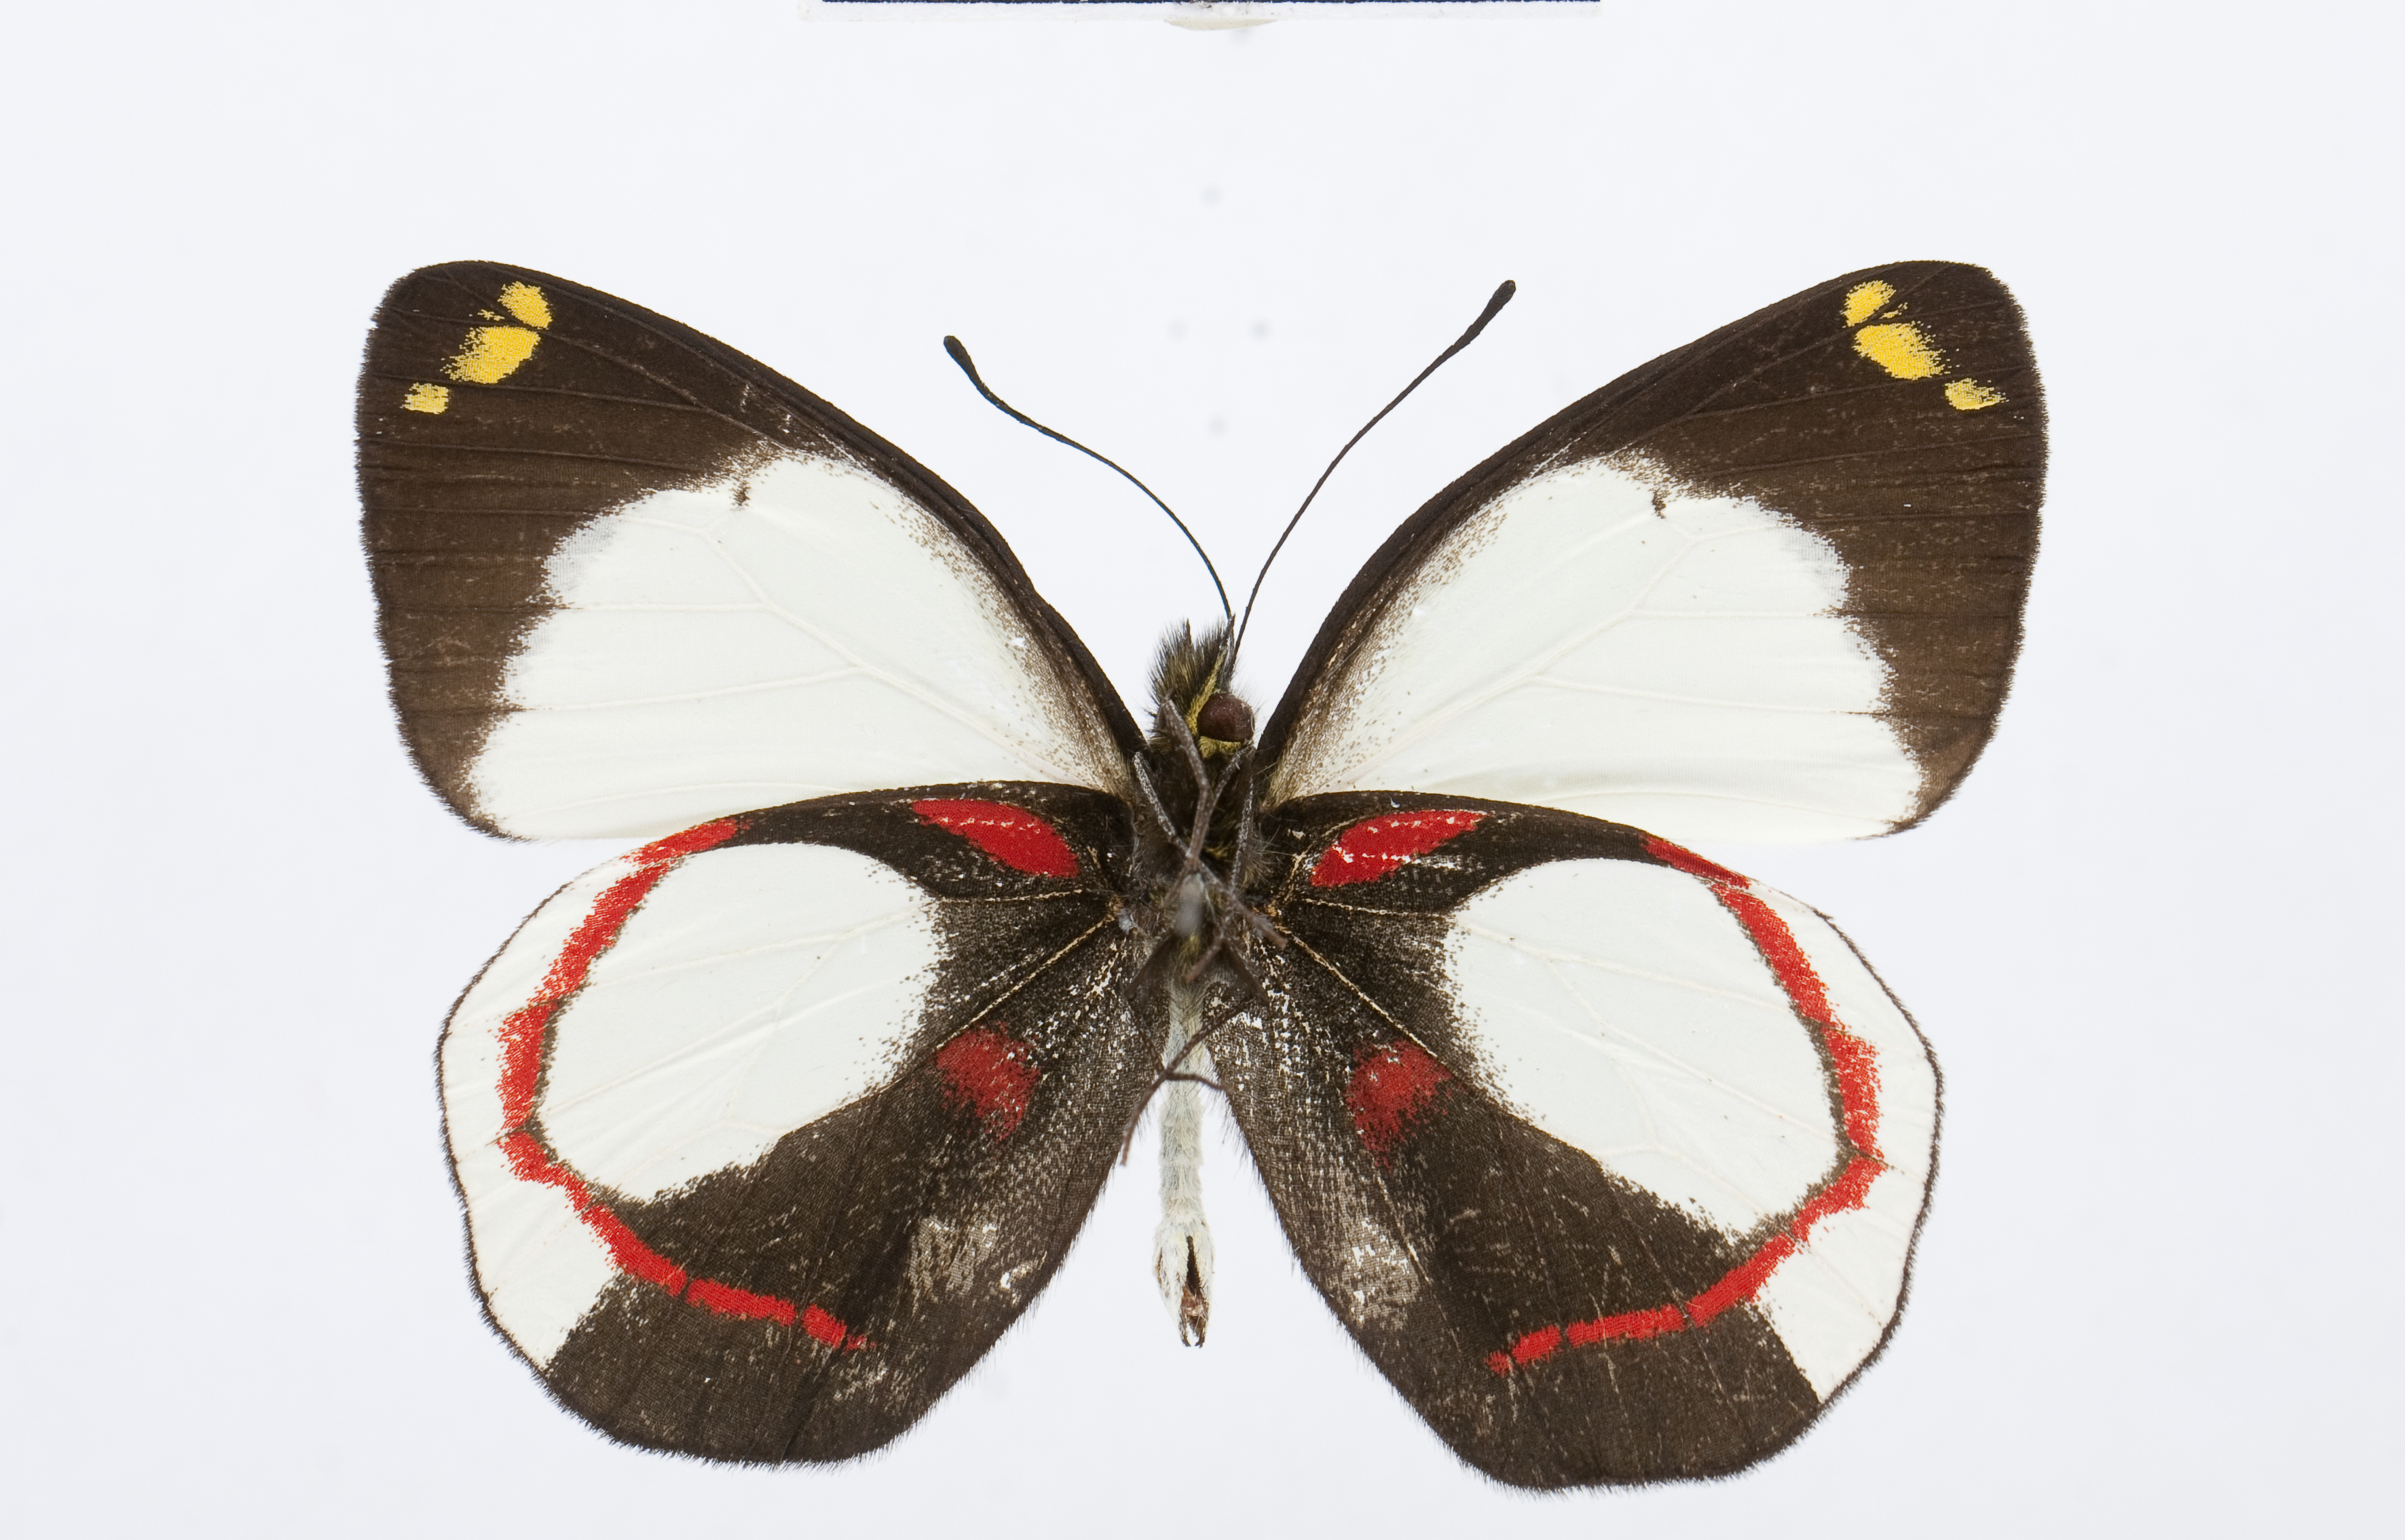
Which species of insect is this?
Delias ligata
